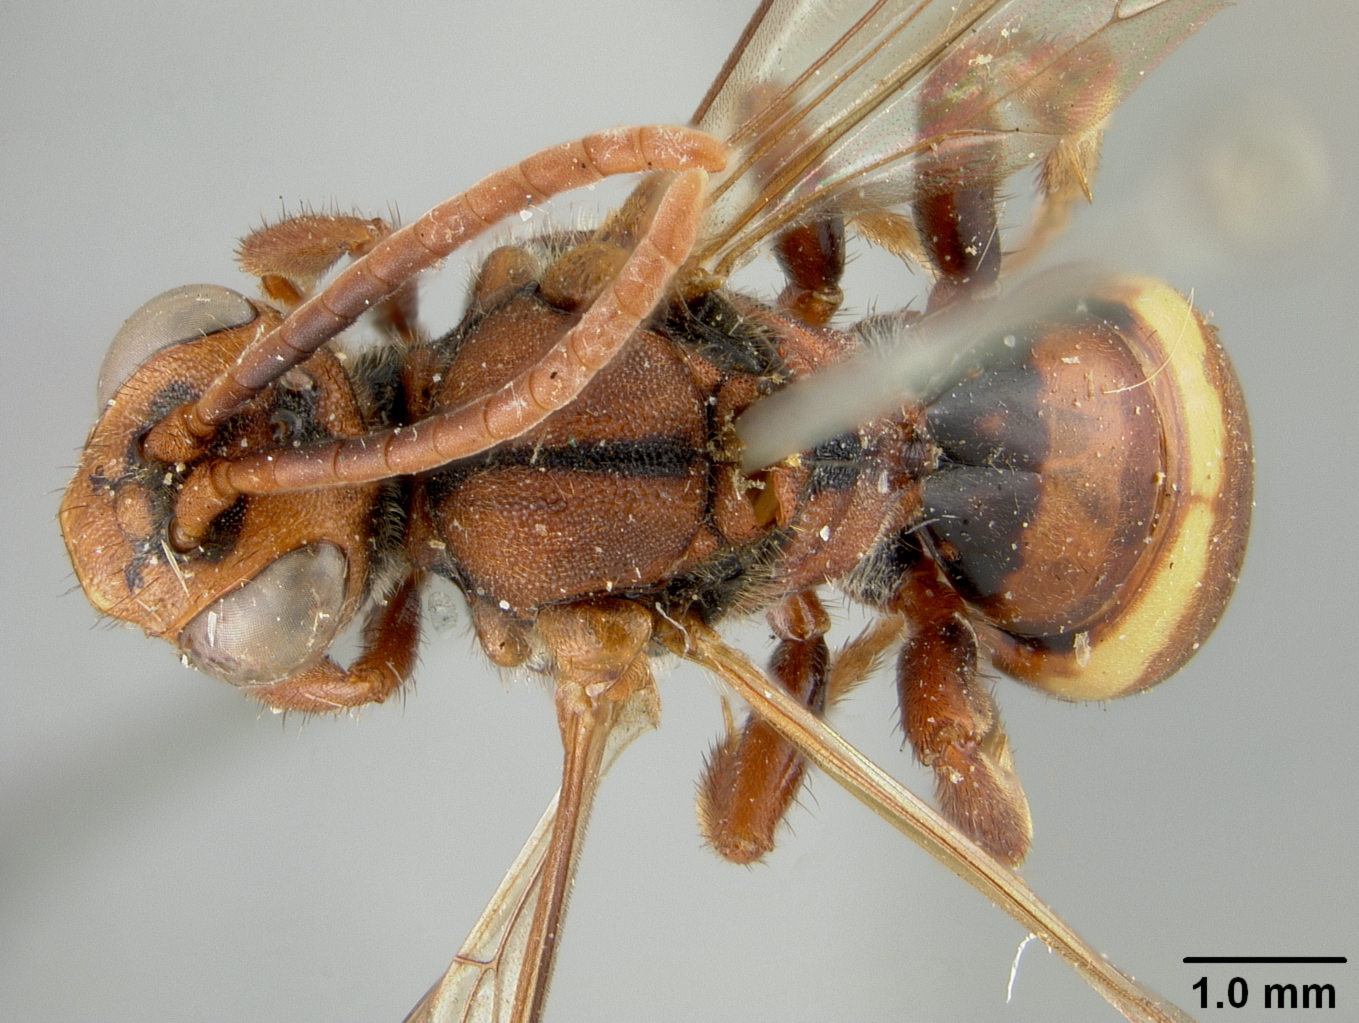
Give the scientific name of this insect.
Nomada xanthura
